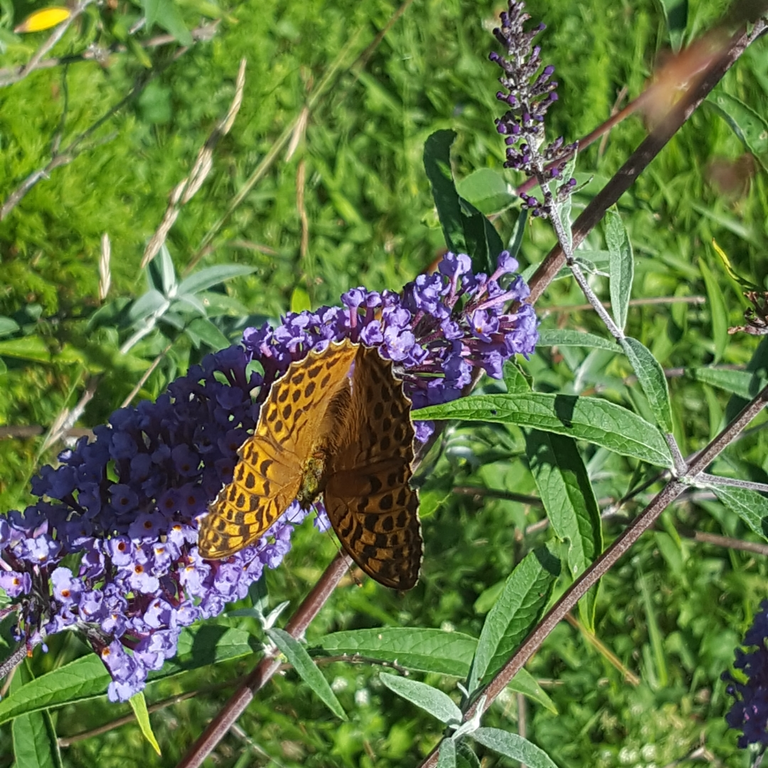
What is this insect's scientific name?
Argynnis paphia
